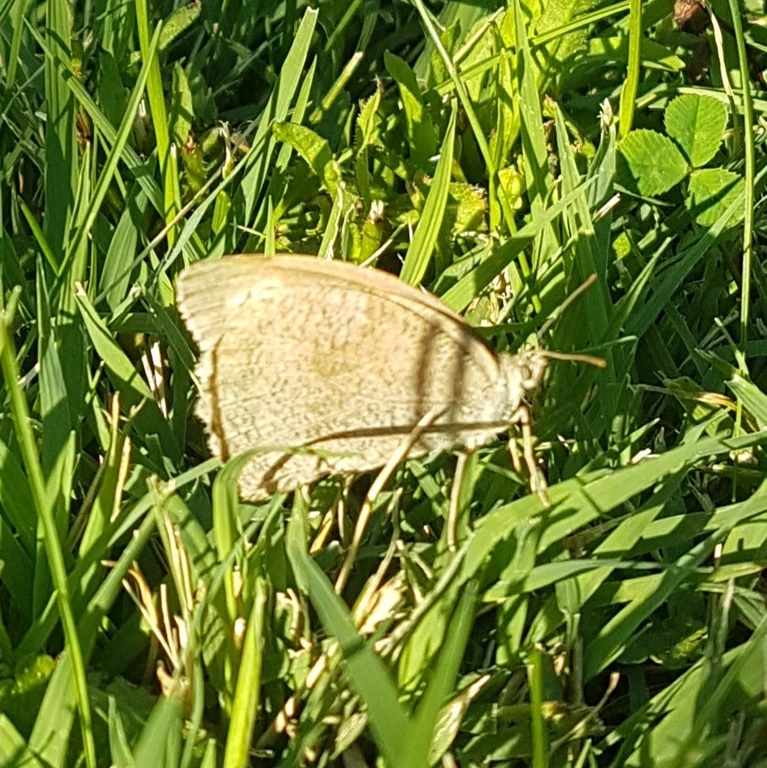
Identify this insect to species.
Maniola jurtina
